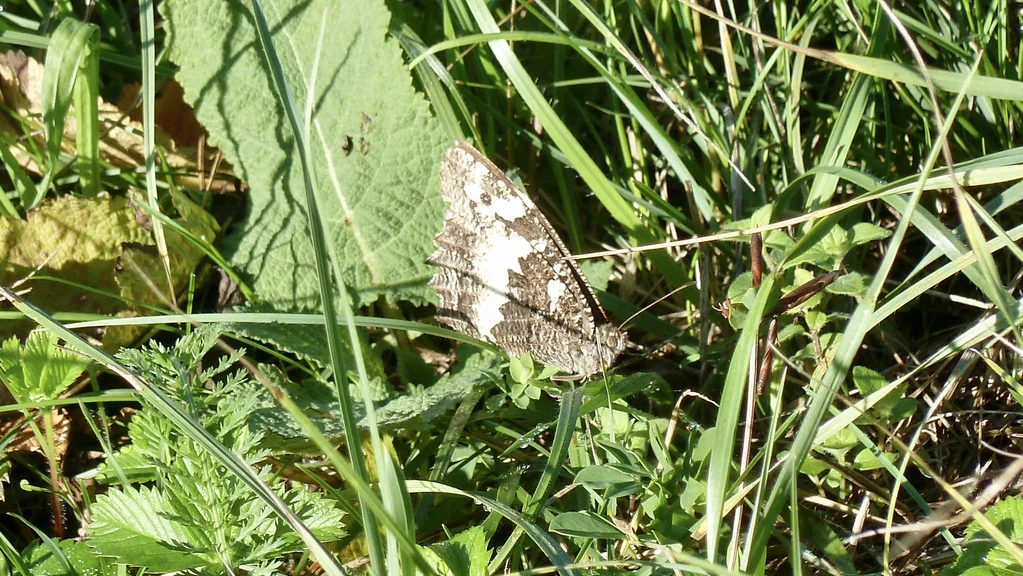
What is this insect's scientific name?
Brintesia circe
